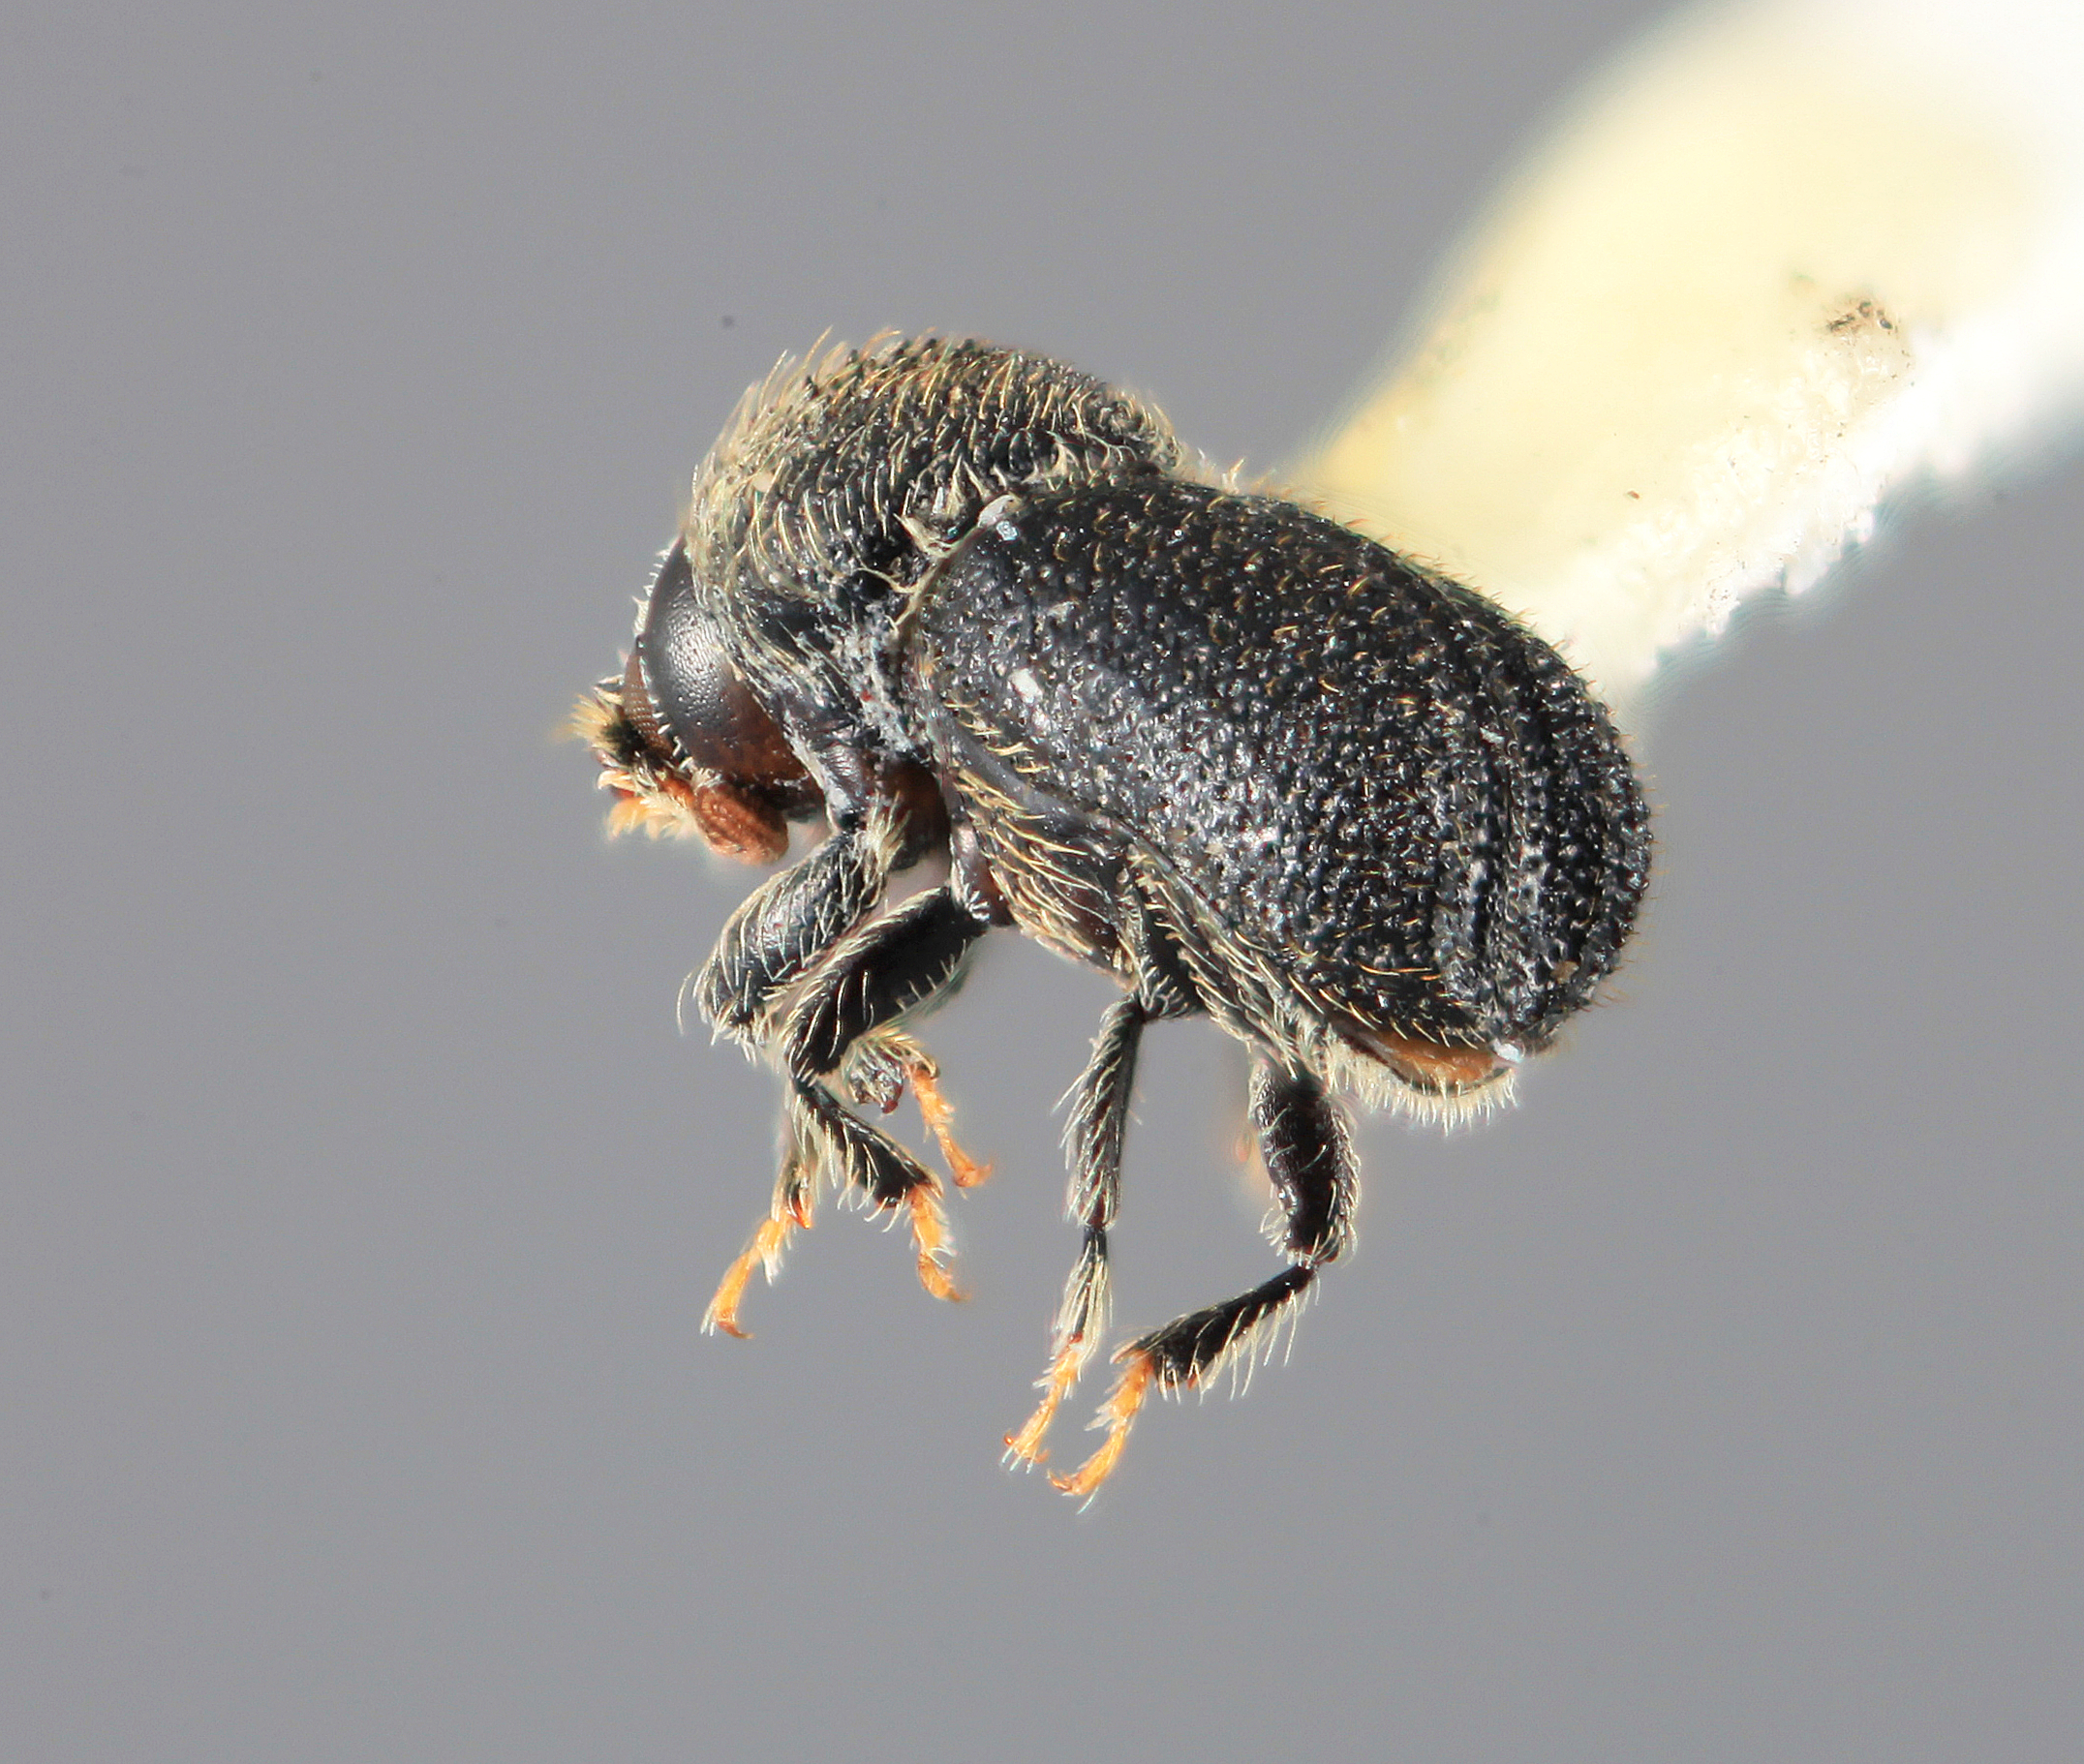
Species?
Cactopinus carinatus
